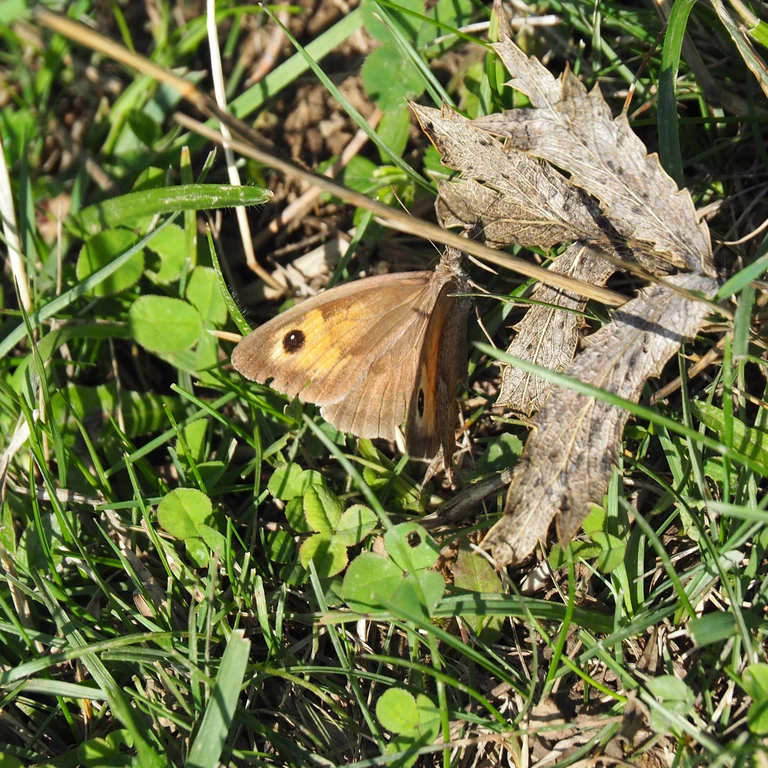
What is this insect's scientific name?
Maniola jurtina
